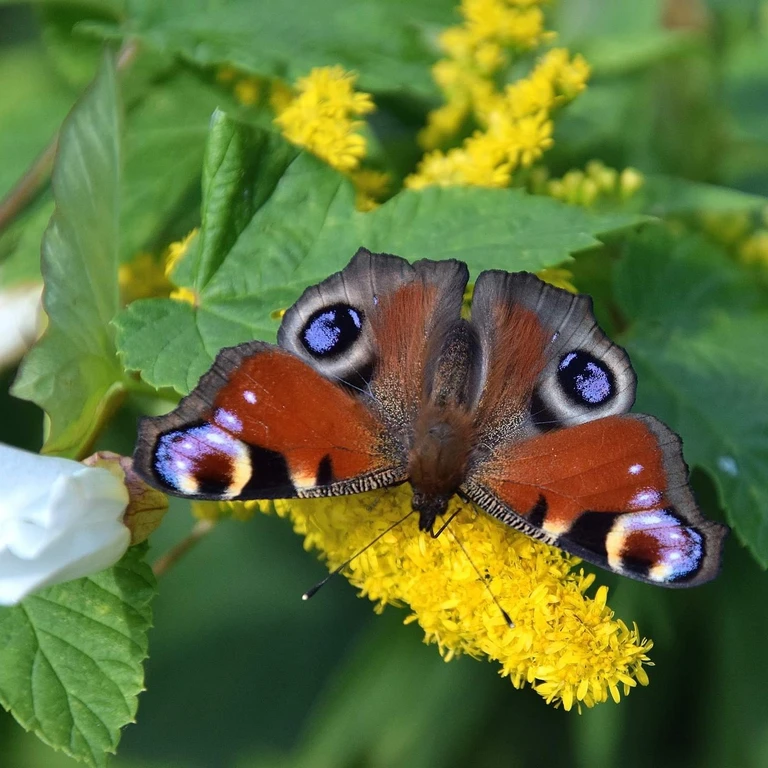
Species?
Aglais io
